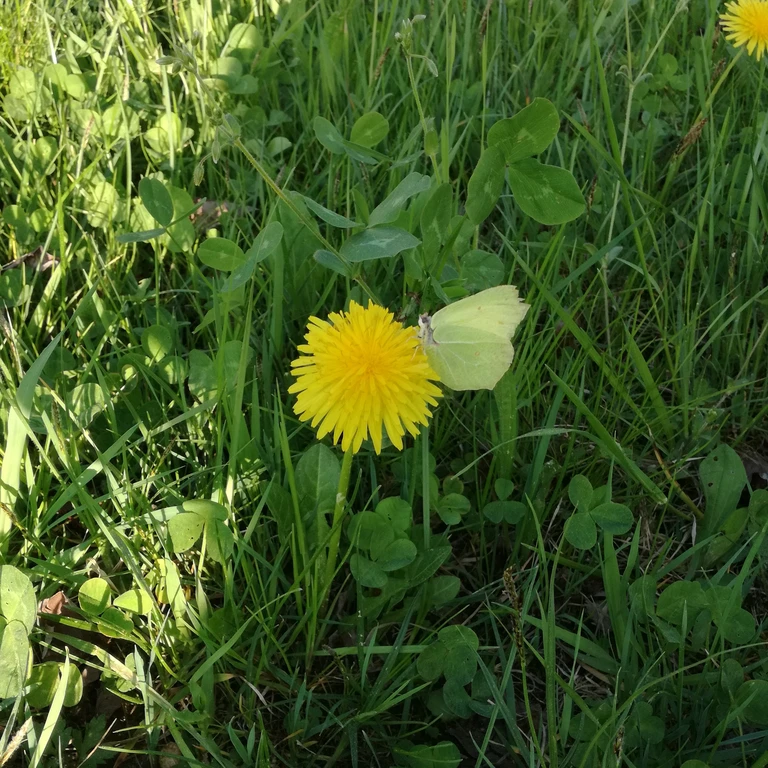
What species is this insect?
Gonepteryx rhamni
